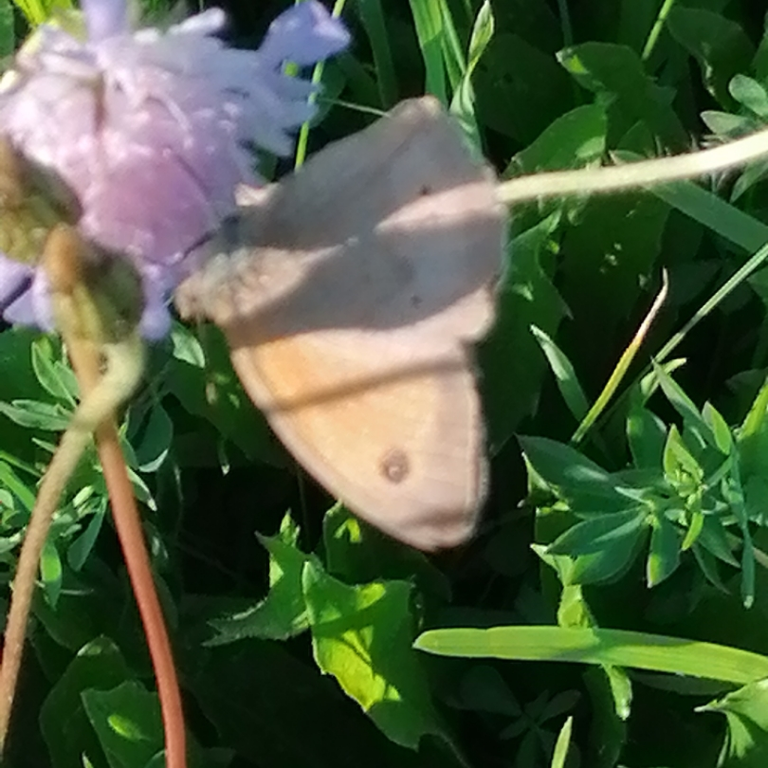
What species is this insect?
Maniola jurtina
